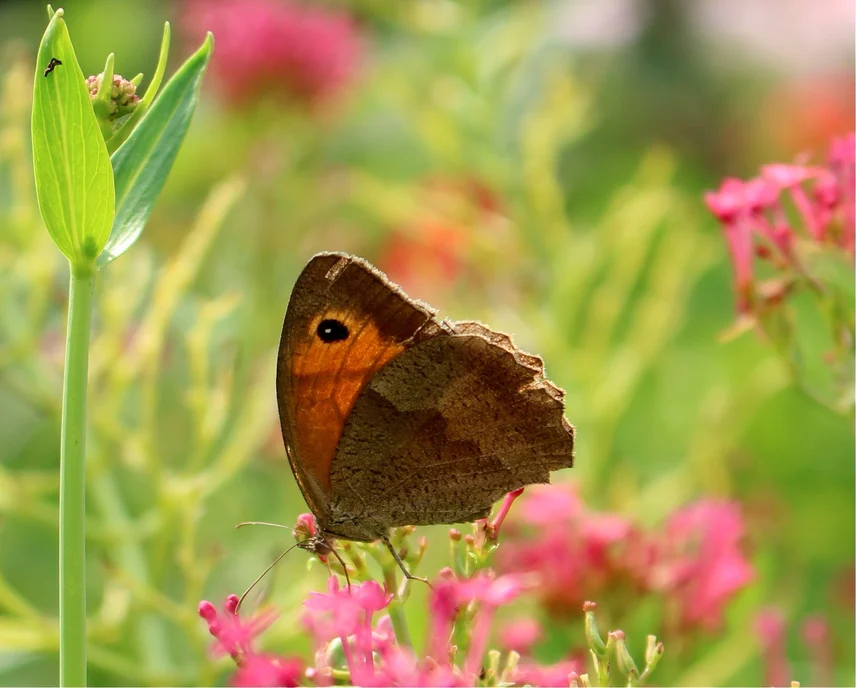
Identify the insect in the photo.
Maniola jurtina
